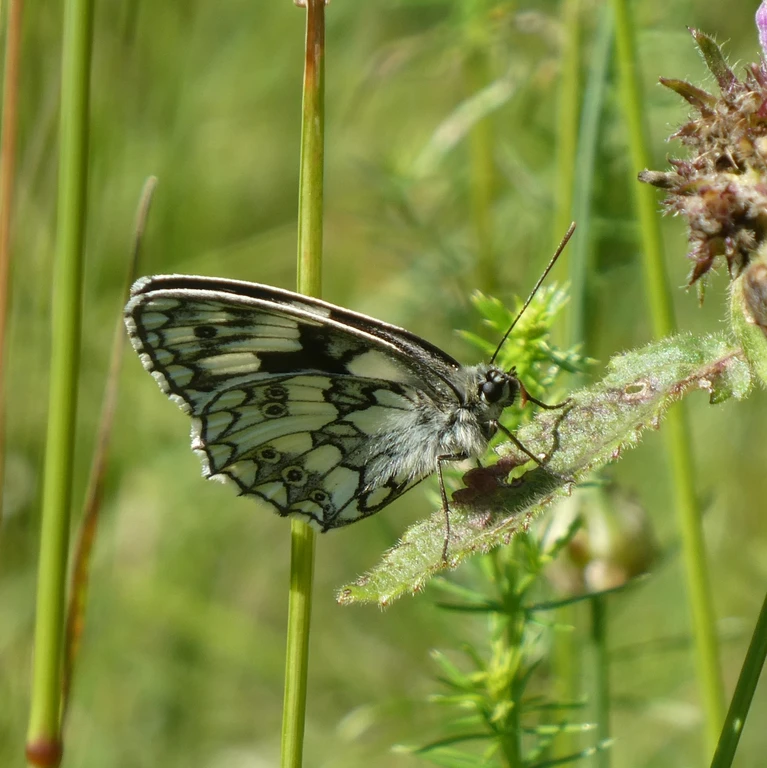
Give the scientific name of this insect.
Melanargia galathea
